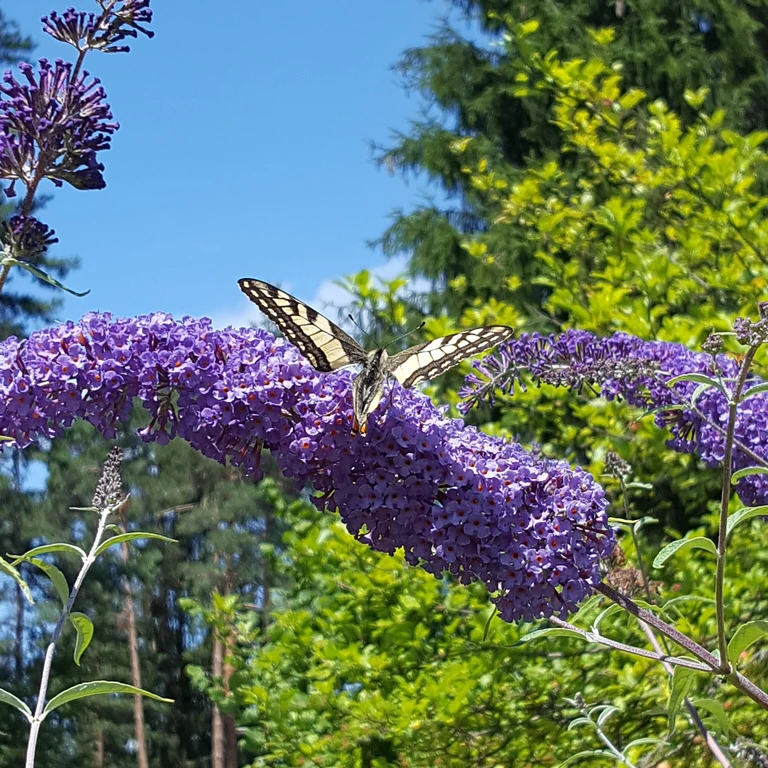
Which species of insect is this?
Papilio machaon
